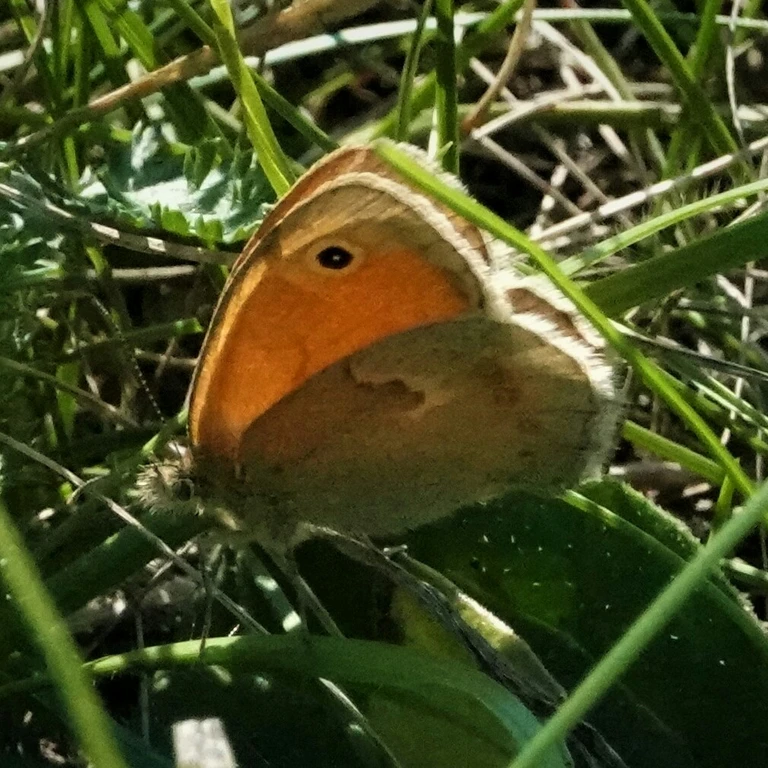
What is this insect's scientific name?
Coenonympha pamphilus
